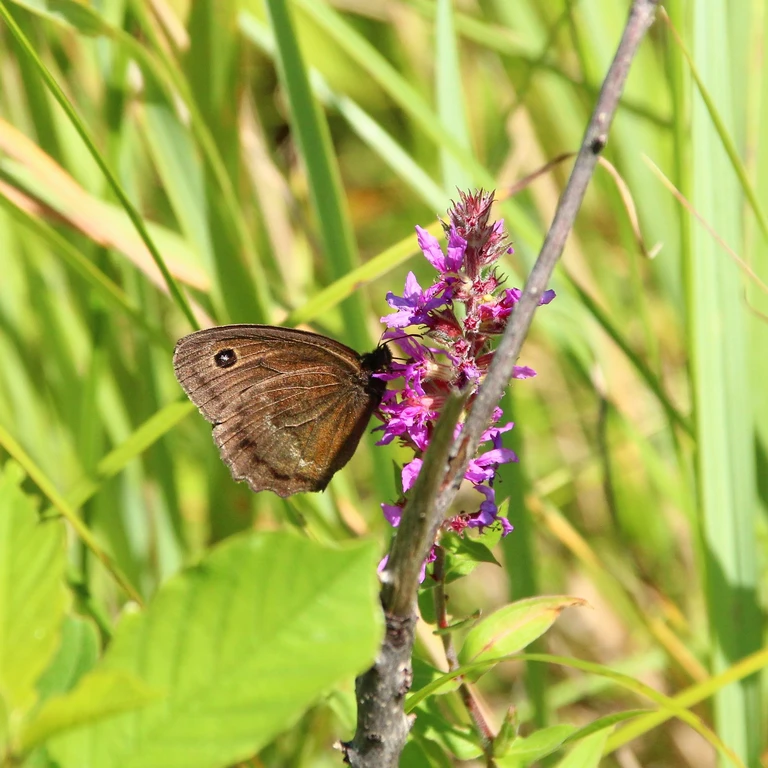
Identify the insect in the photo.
Minois dryas
